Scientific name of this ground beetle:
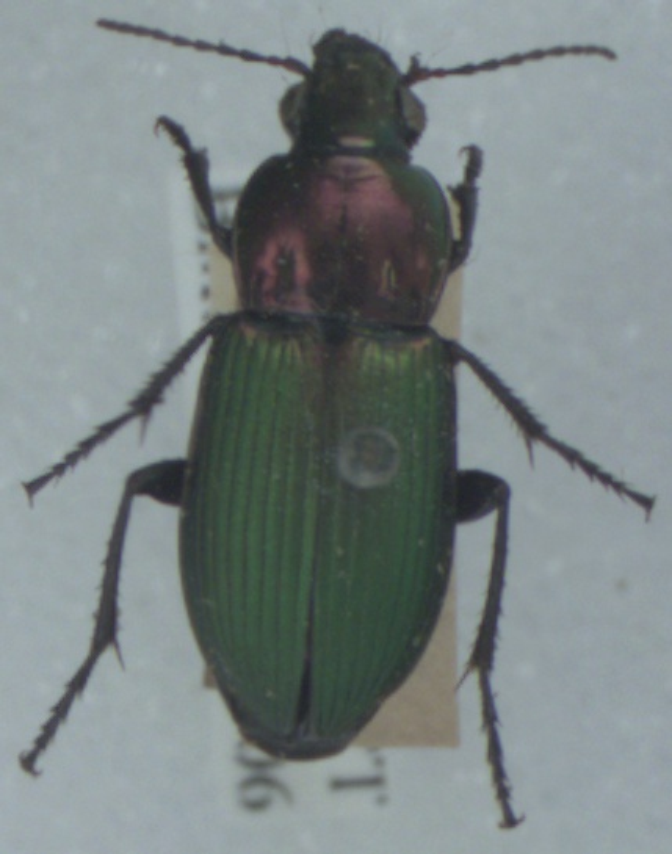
Poecilus kugelanni
